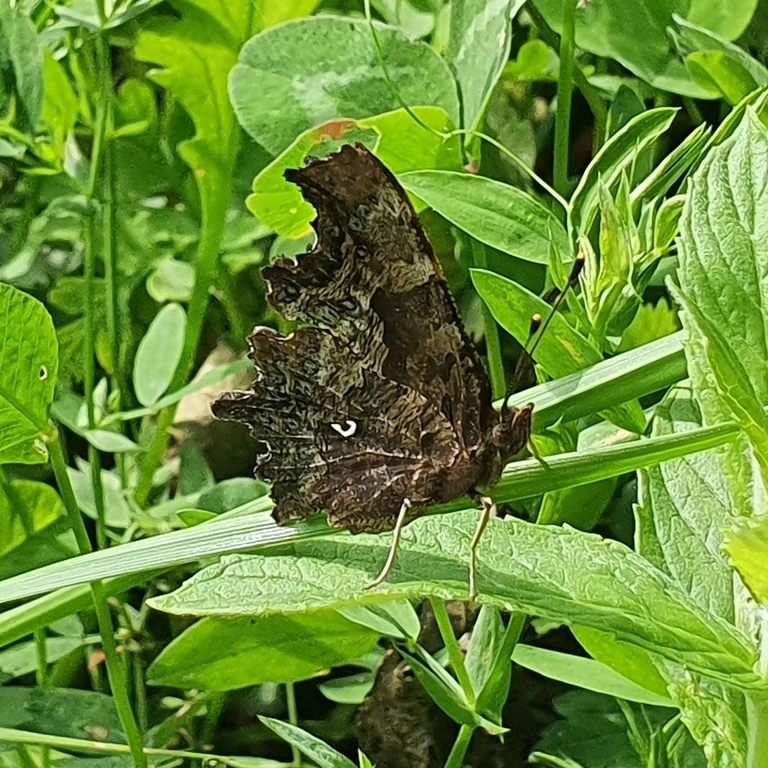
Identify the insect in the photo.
Polygonia c-album
